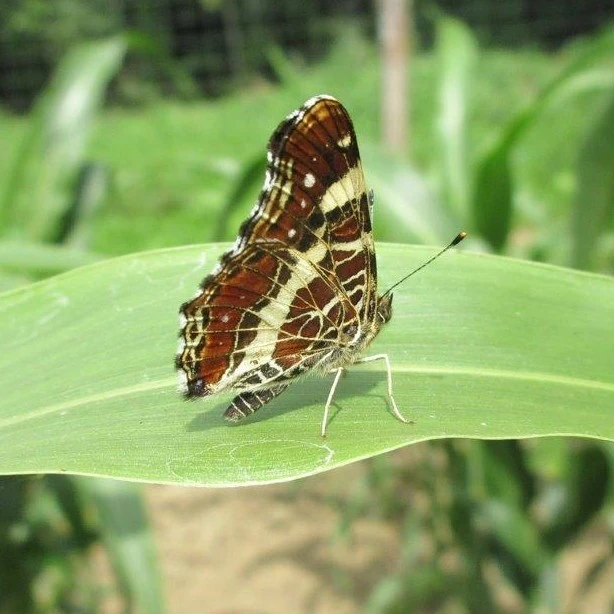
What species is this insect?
Araschnia levana
